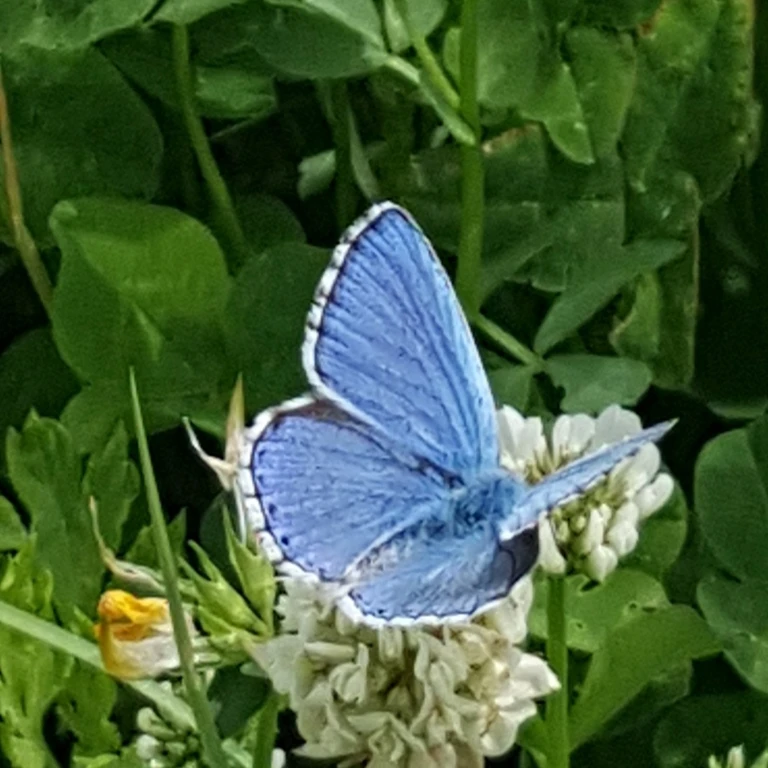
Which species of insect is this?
Lysandra bellargus
